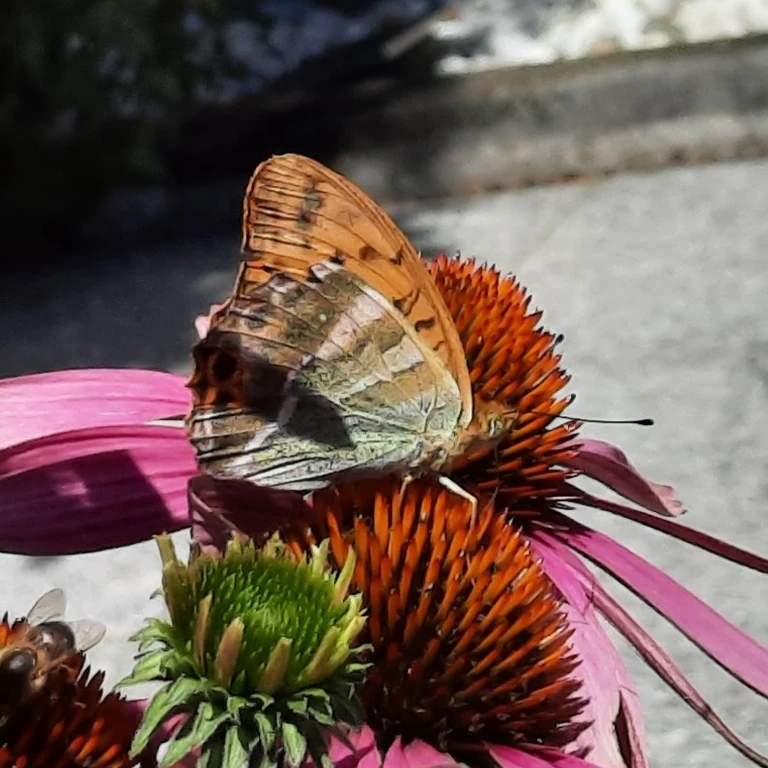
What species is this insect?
Argynnis paphia
